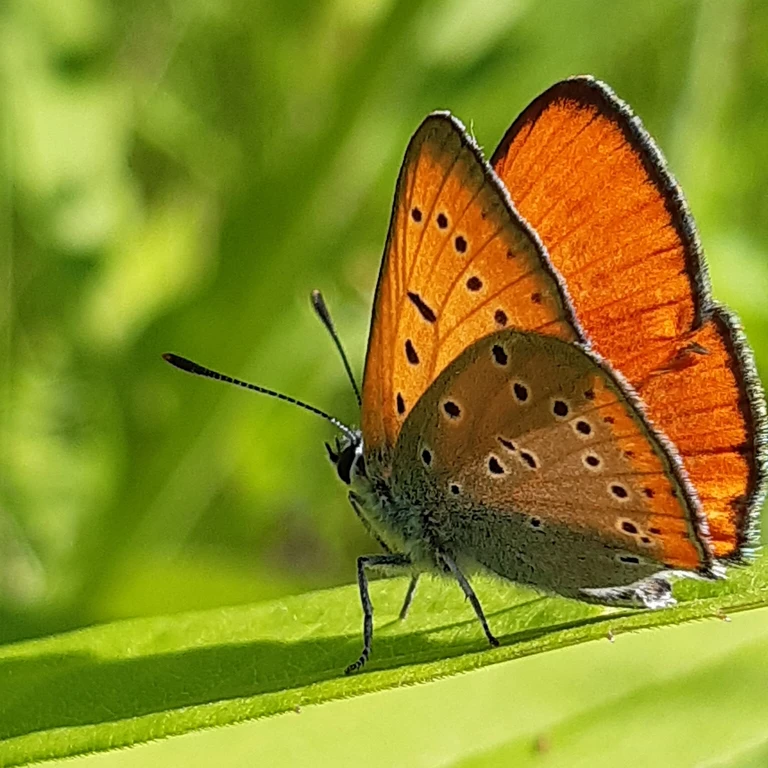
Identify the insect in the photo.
Lycaena dispar
